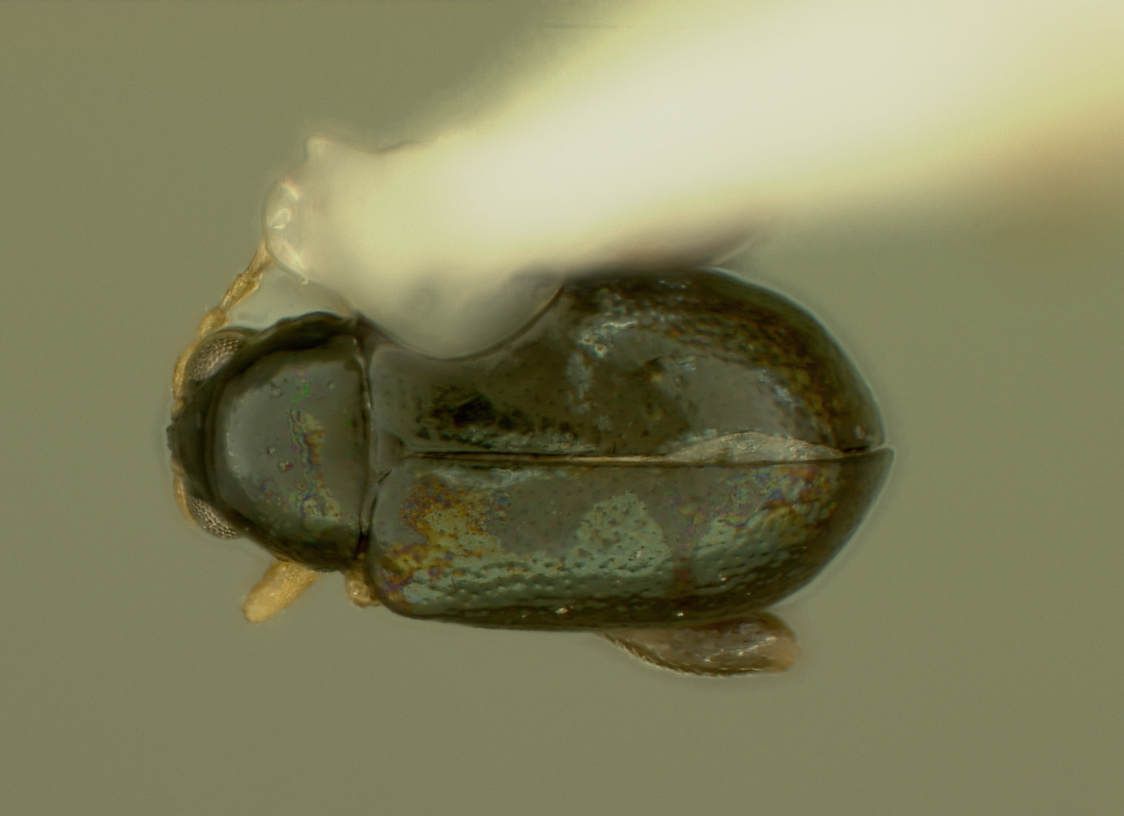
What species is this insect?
Aphthona mallotae
